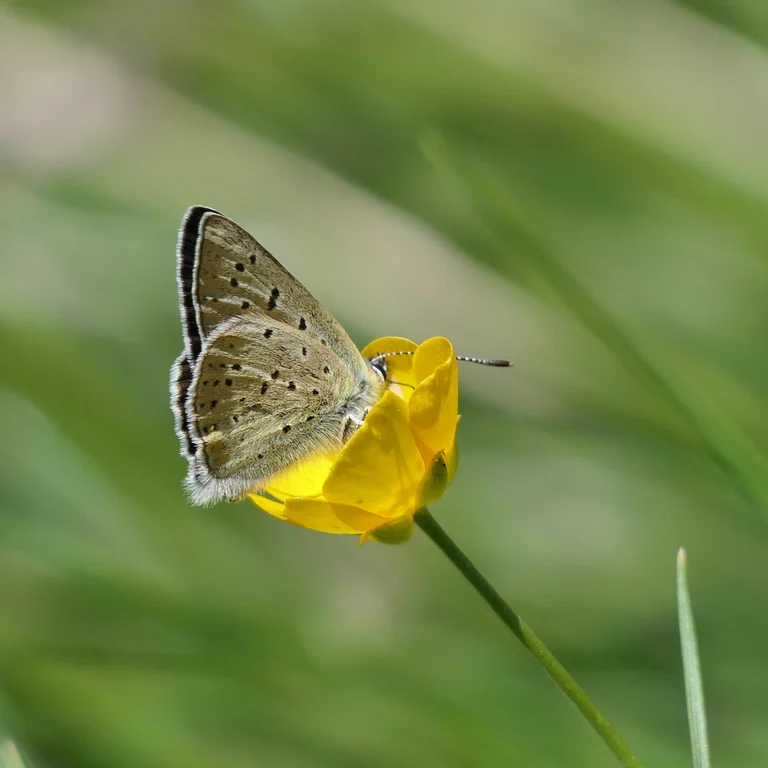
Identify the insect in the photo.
Lycaena tityrus (also Loweia tityrus)
